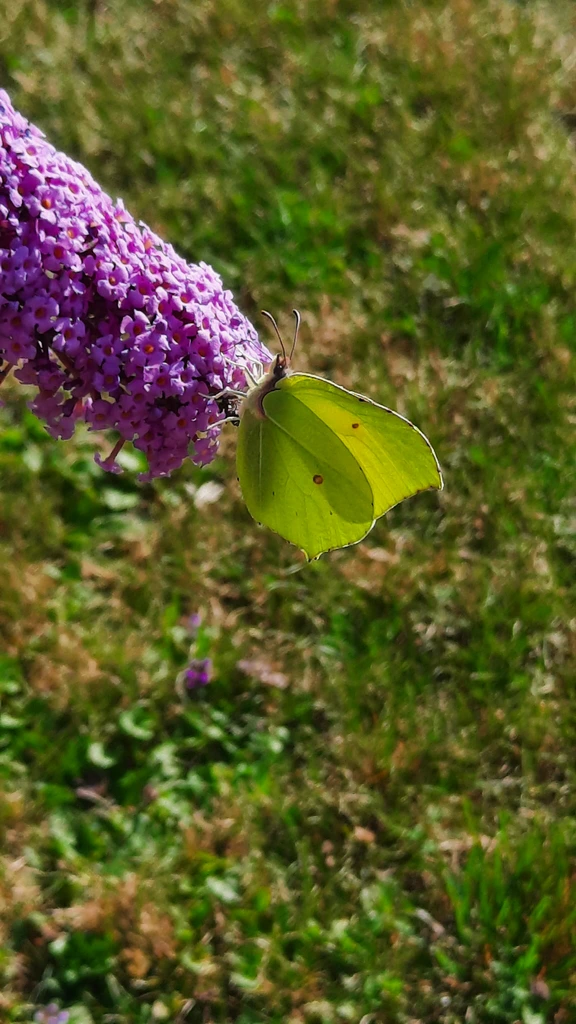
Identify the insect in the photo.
Gonepteryx rhamni
